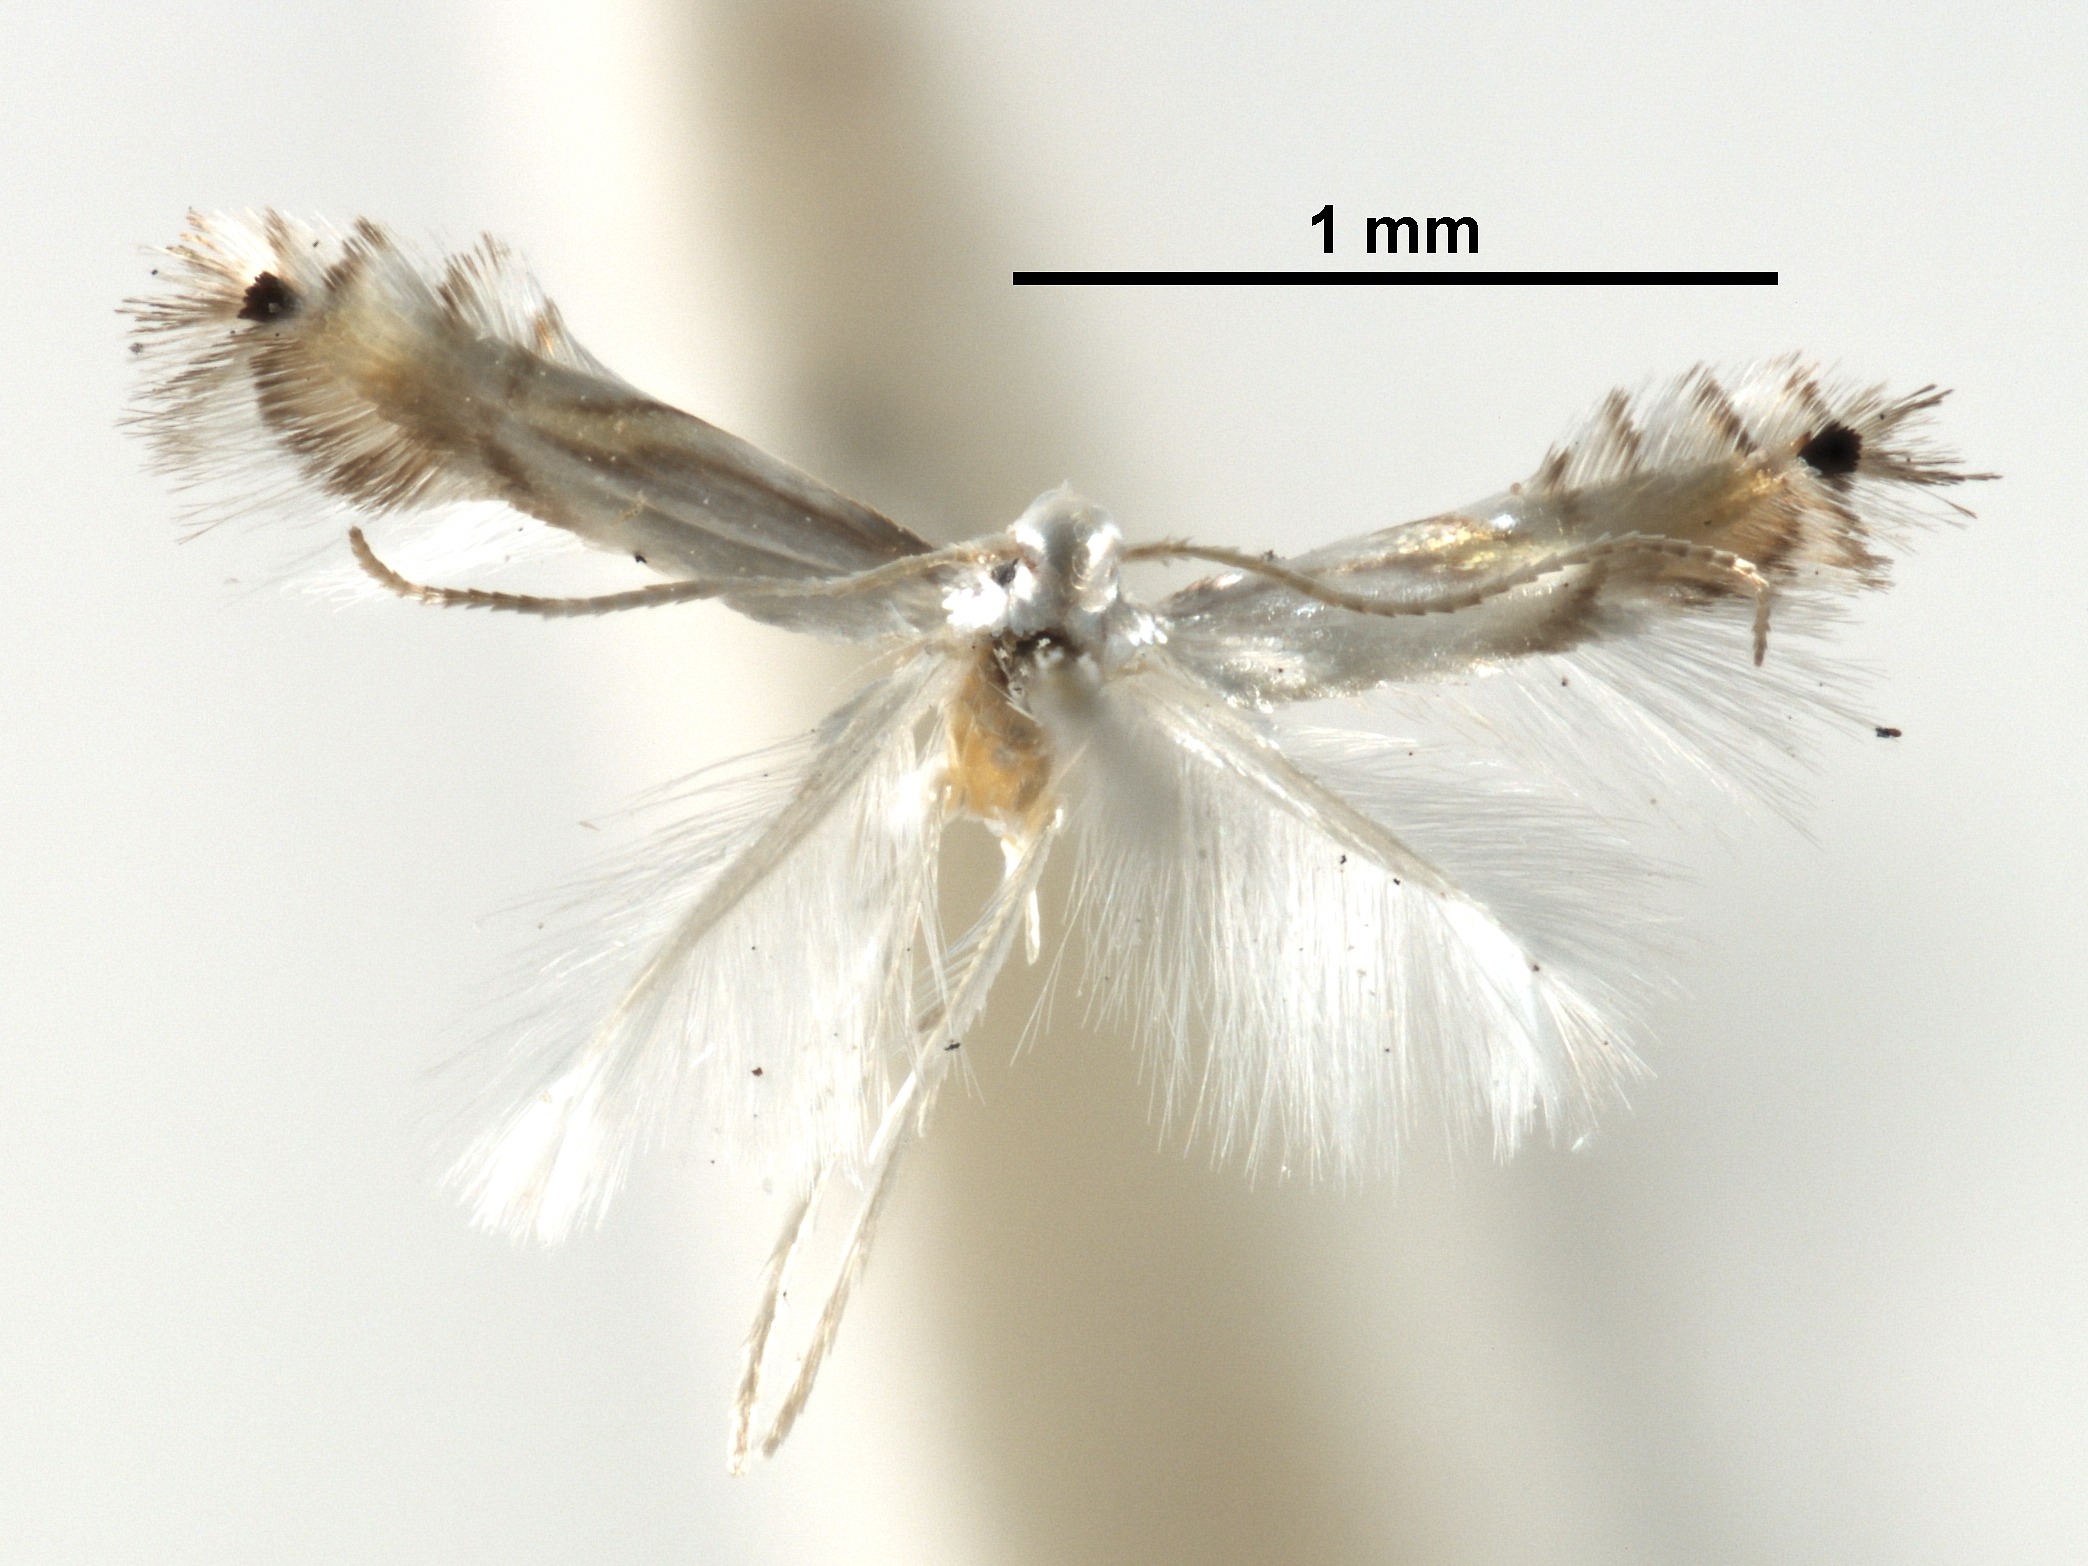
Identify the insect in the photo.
Phyllocnistis toparcha
